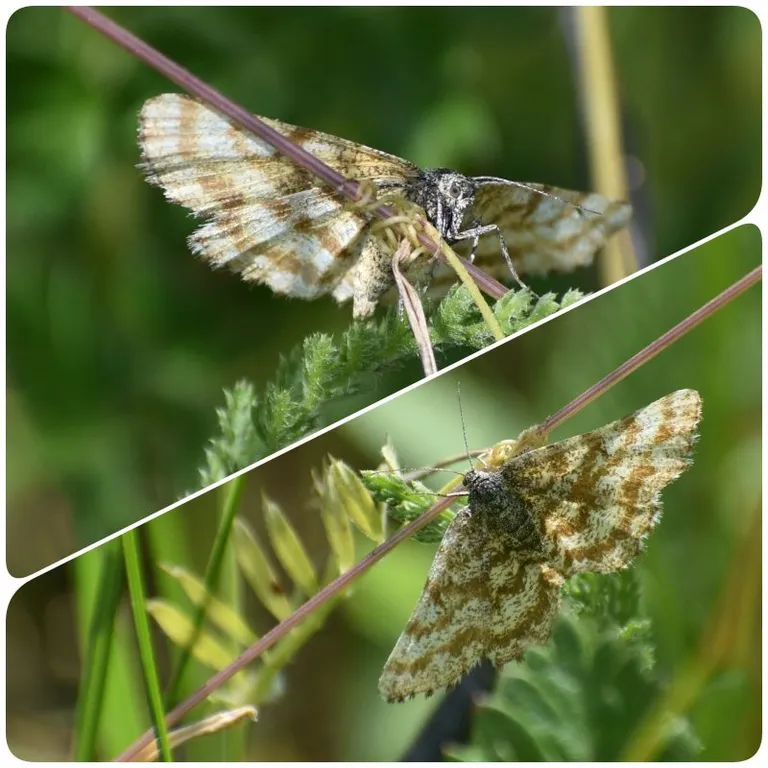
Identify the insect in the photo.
Ematurga atomaria
